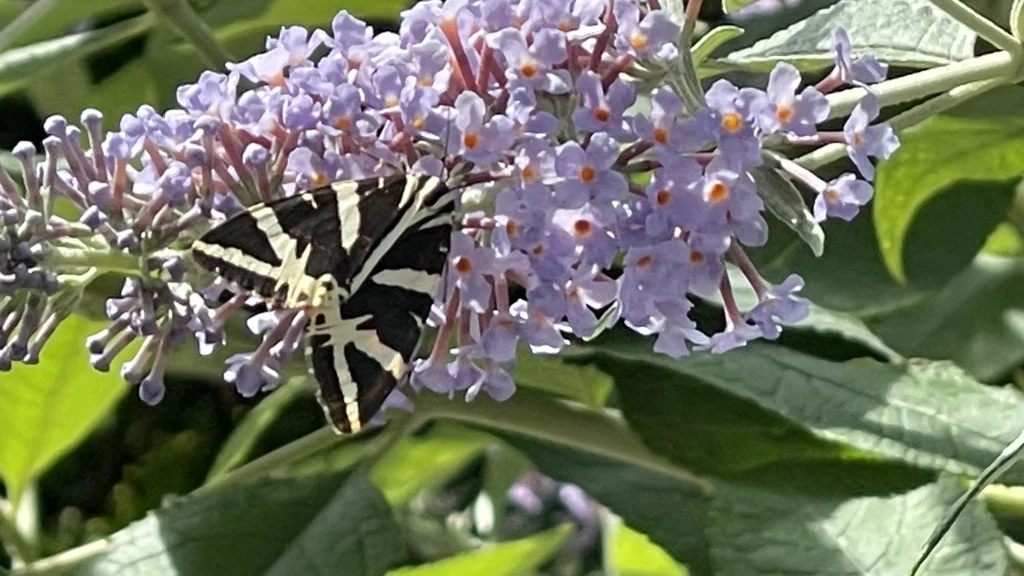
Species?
Euplagia quadripunctaria
